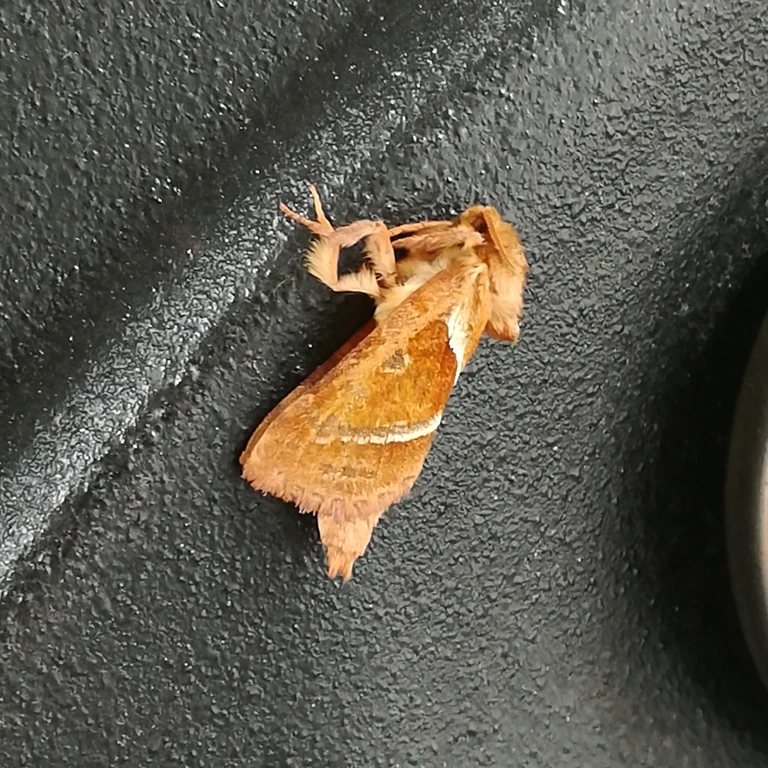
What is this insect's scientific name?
Triodia sylvina
